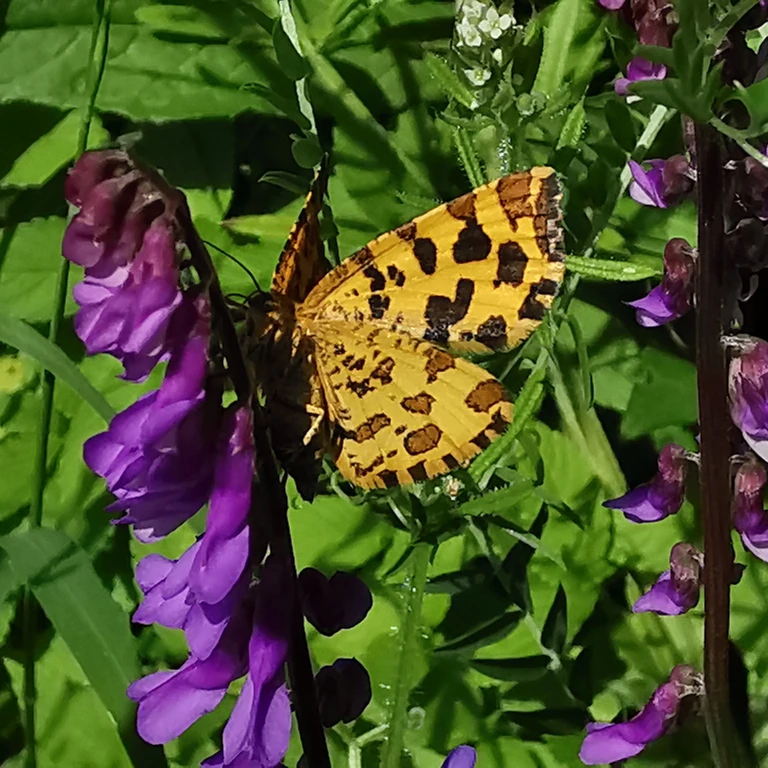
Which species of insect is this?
Pseudopanthera macularia
